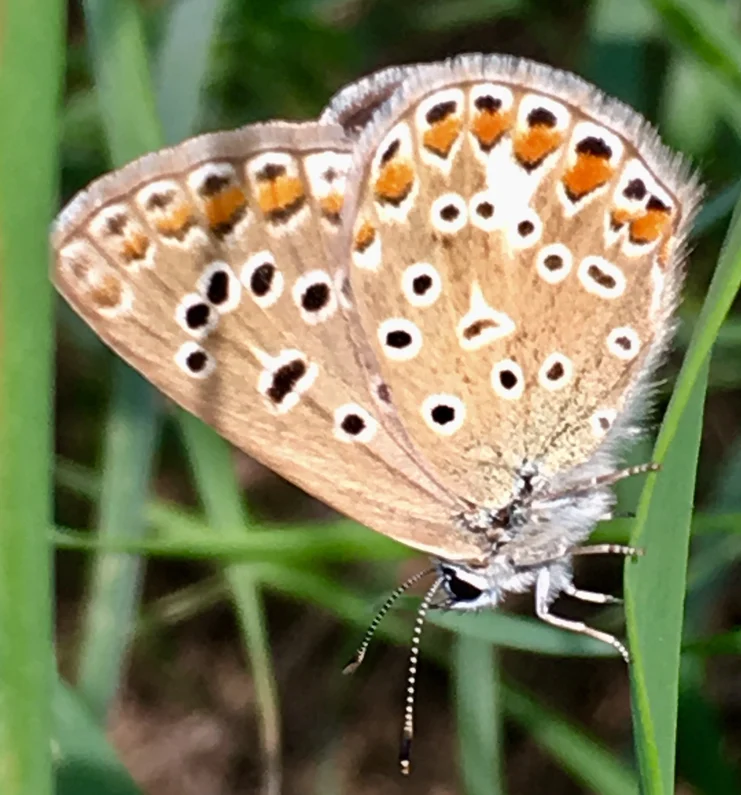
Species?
Polyommatus icarus
